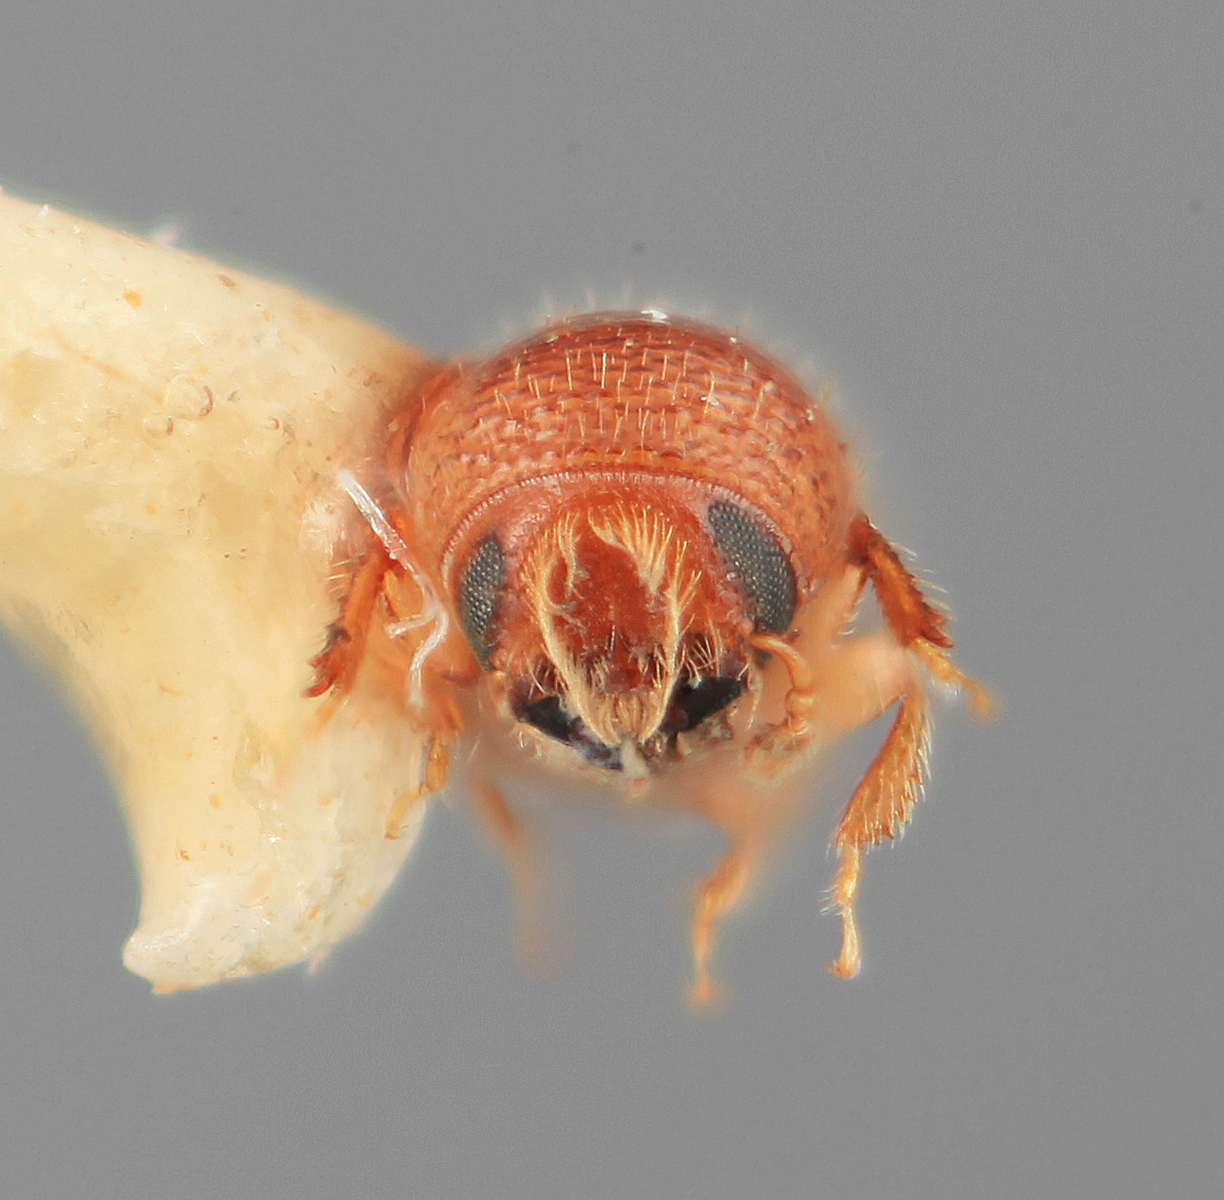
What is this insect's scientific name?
Scolytodes marginatus
